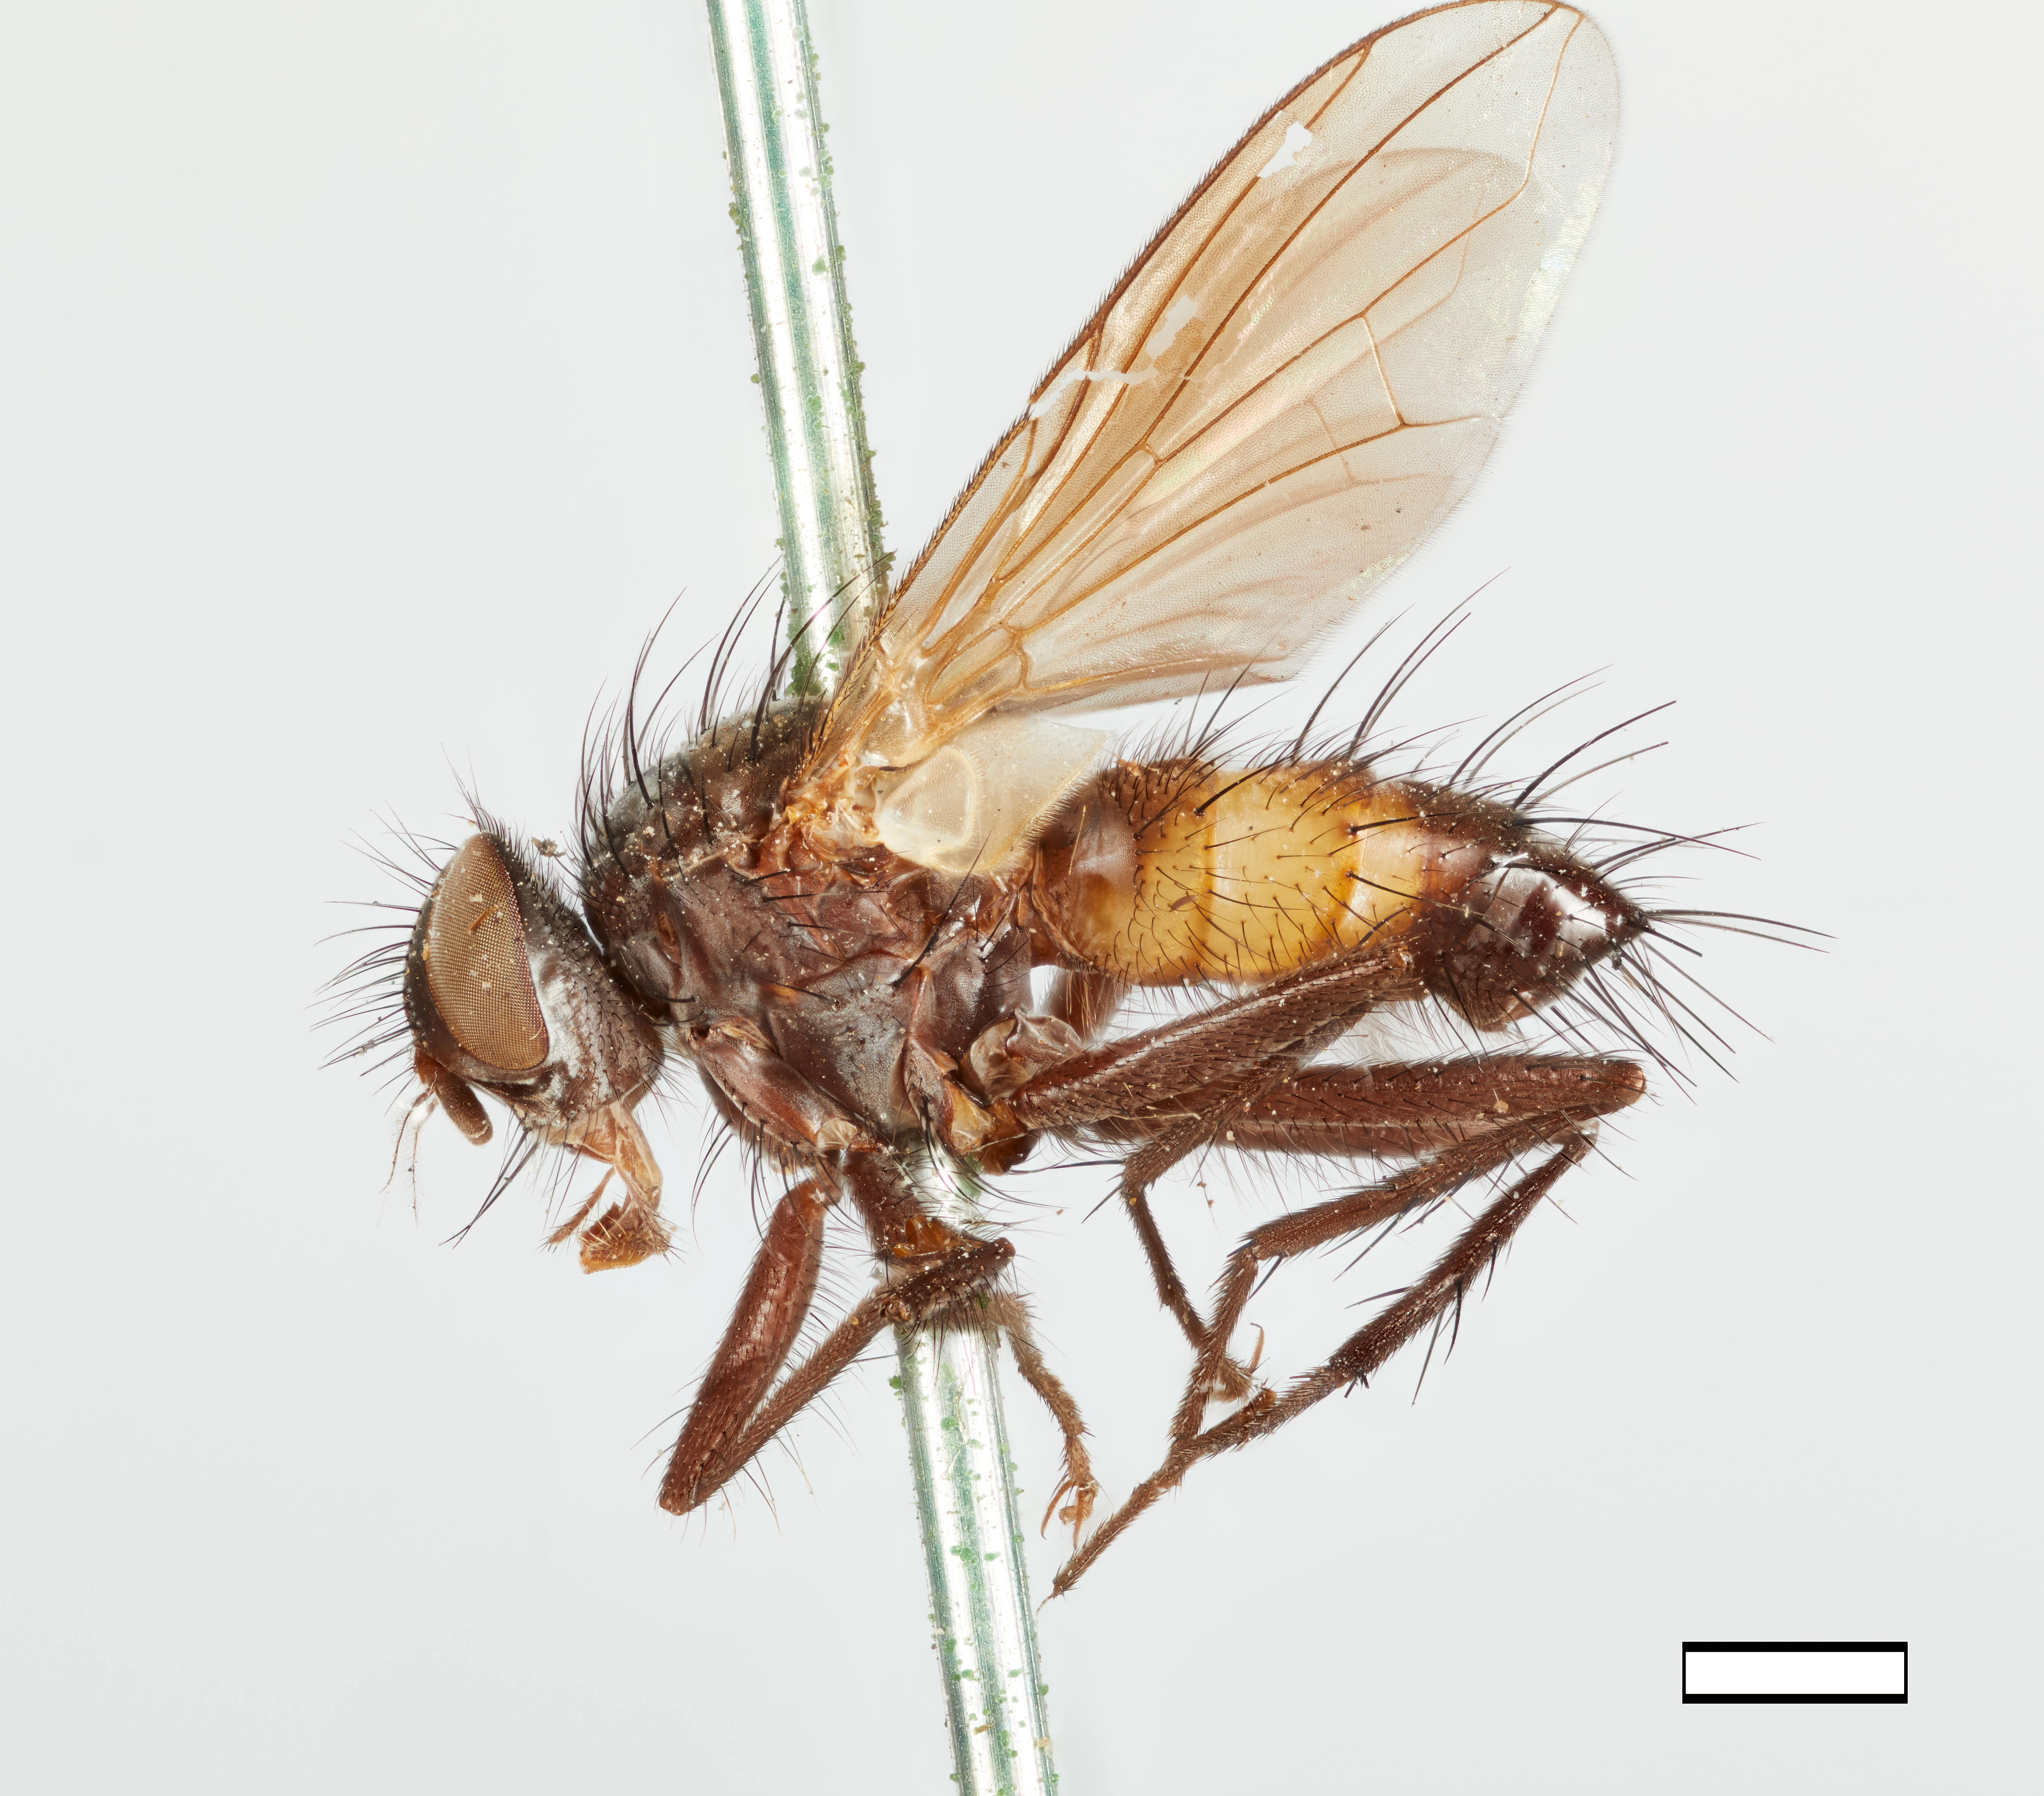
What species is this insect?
Chaetona spinosa
